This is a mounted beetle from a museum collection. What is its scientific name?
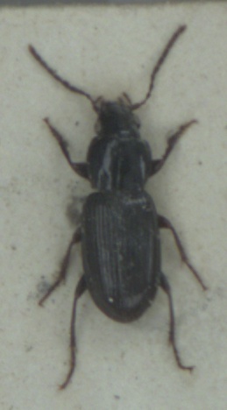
Pterostichus minor
